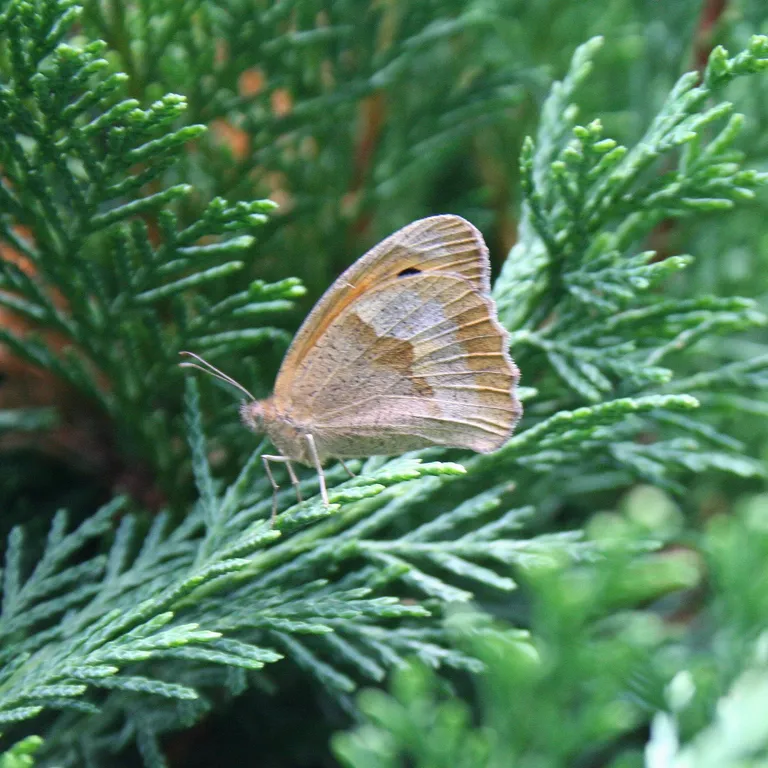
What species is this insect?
Maniola jurtina
